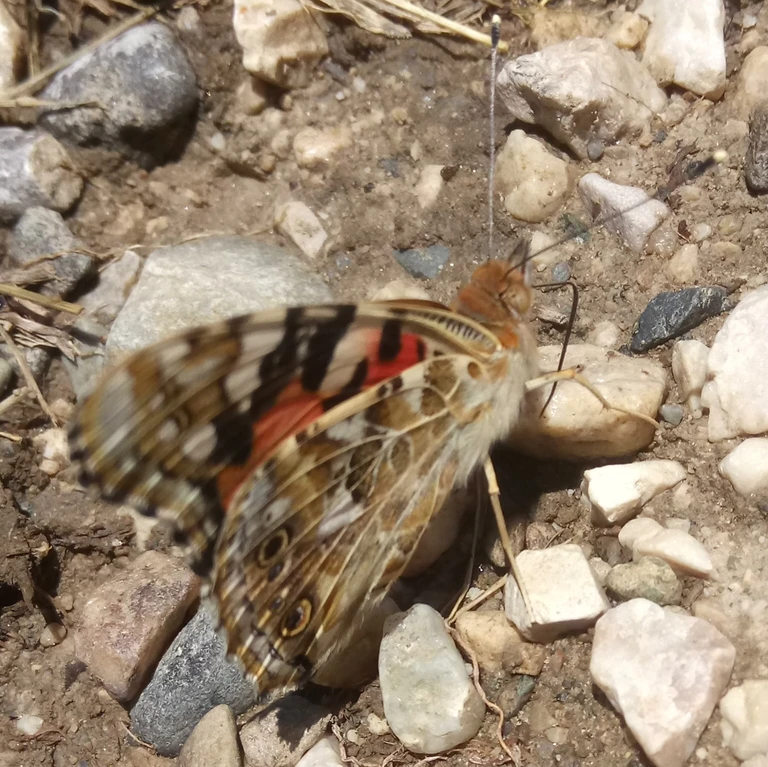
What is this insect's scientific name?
Vanessa cardui
